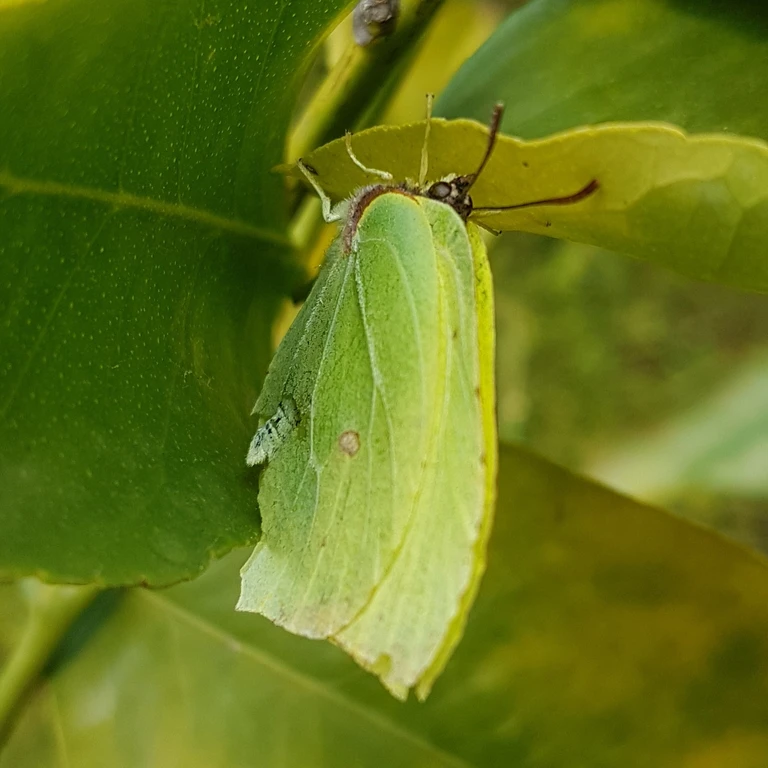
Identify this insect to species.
Gonepteryx rhamni
